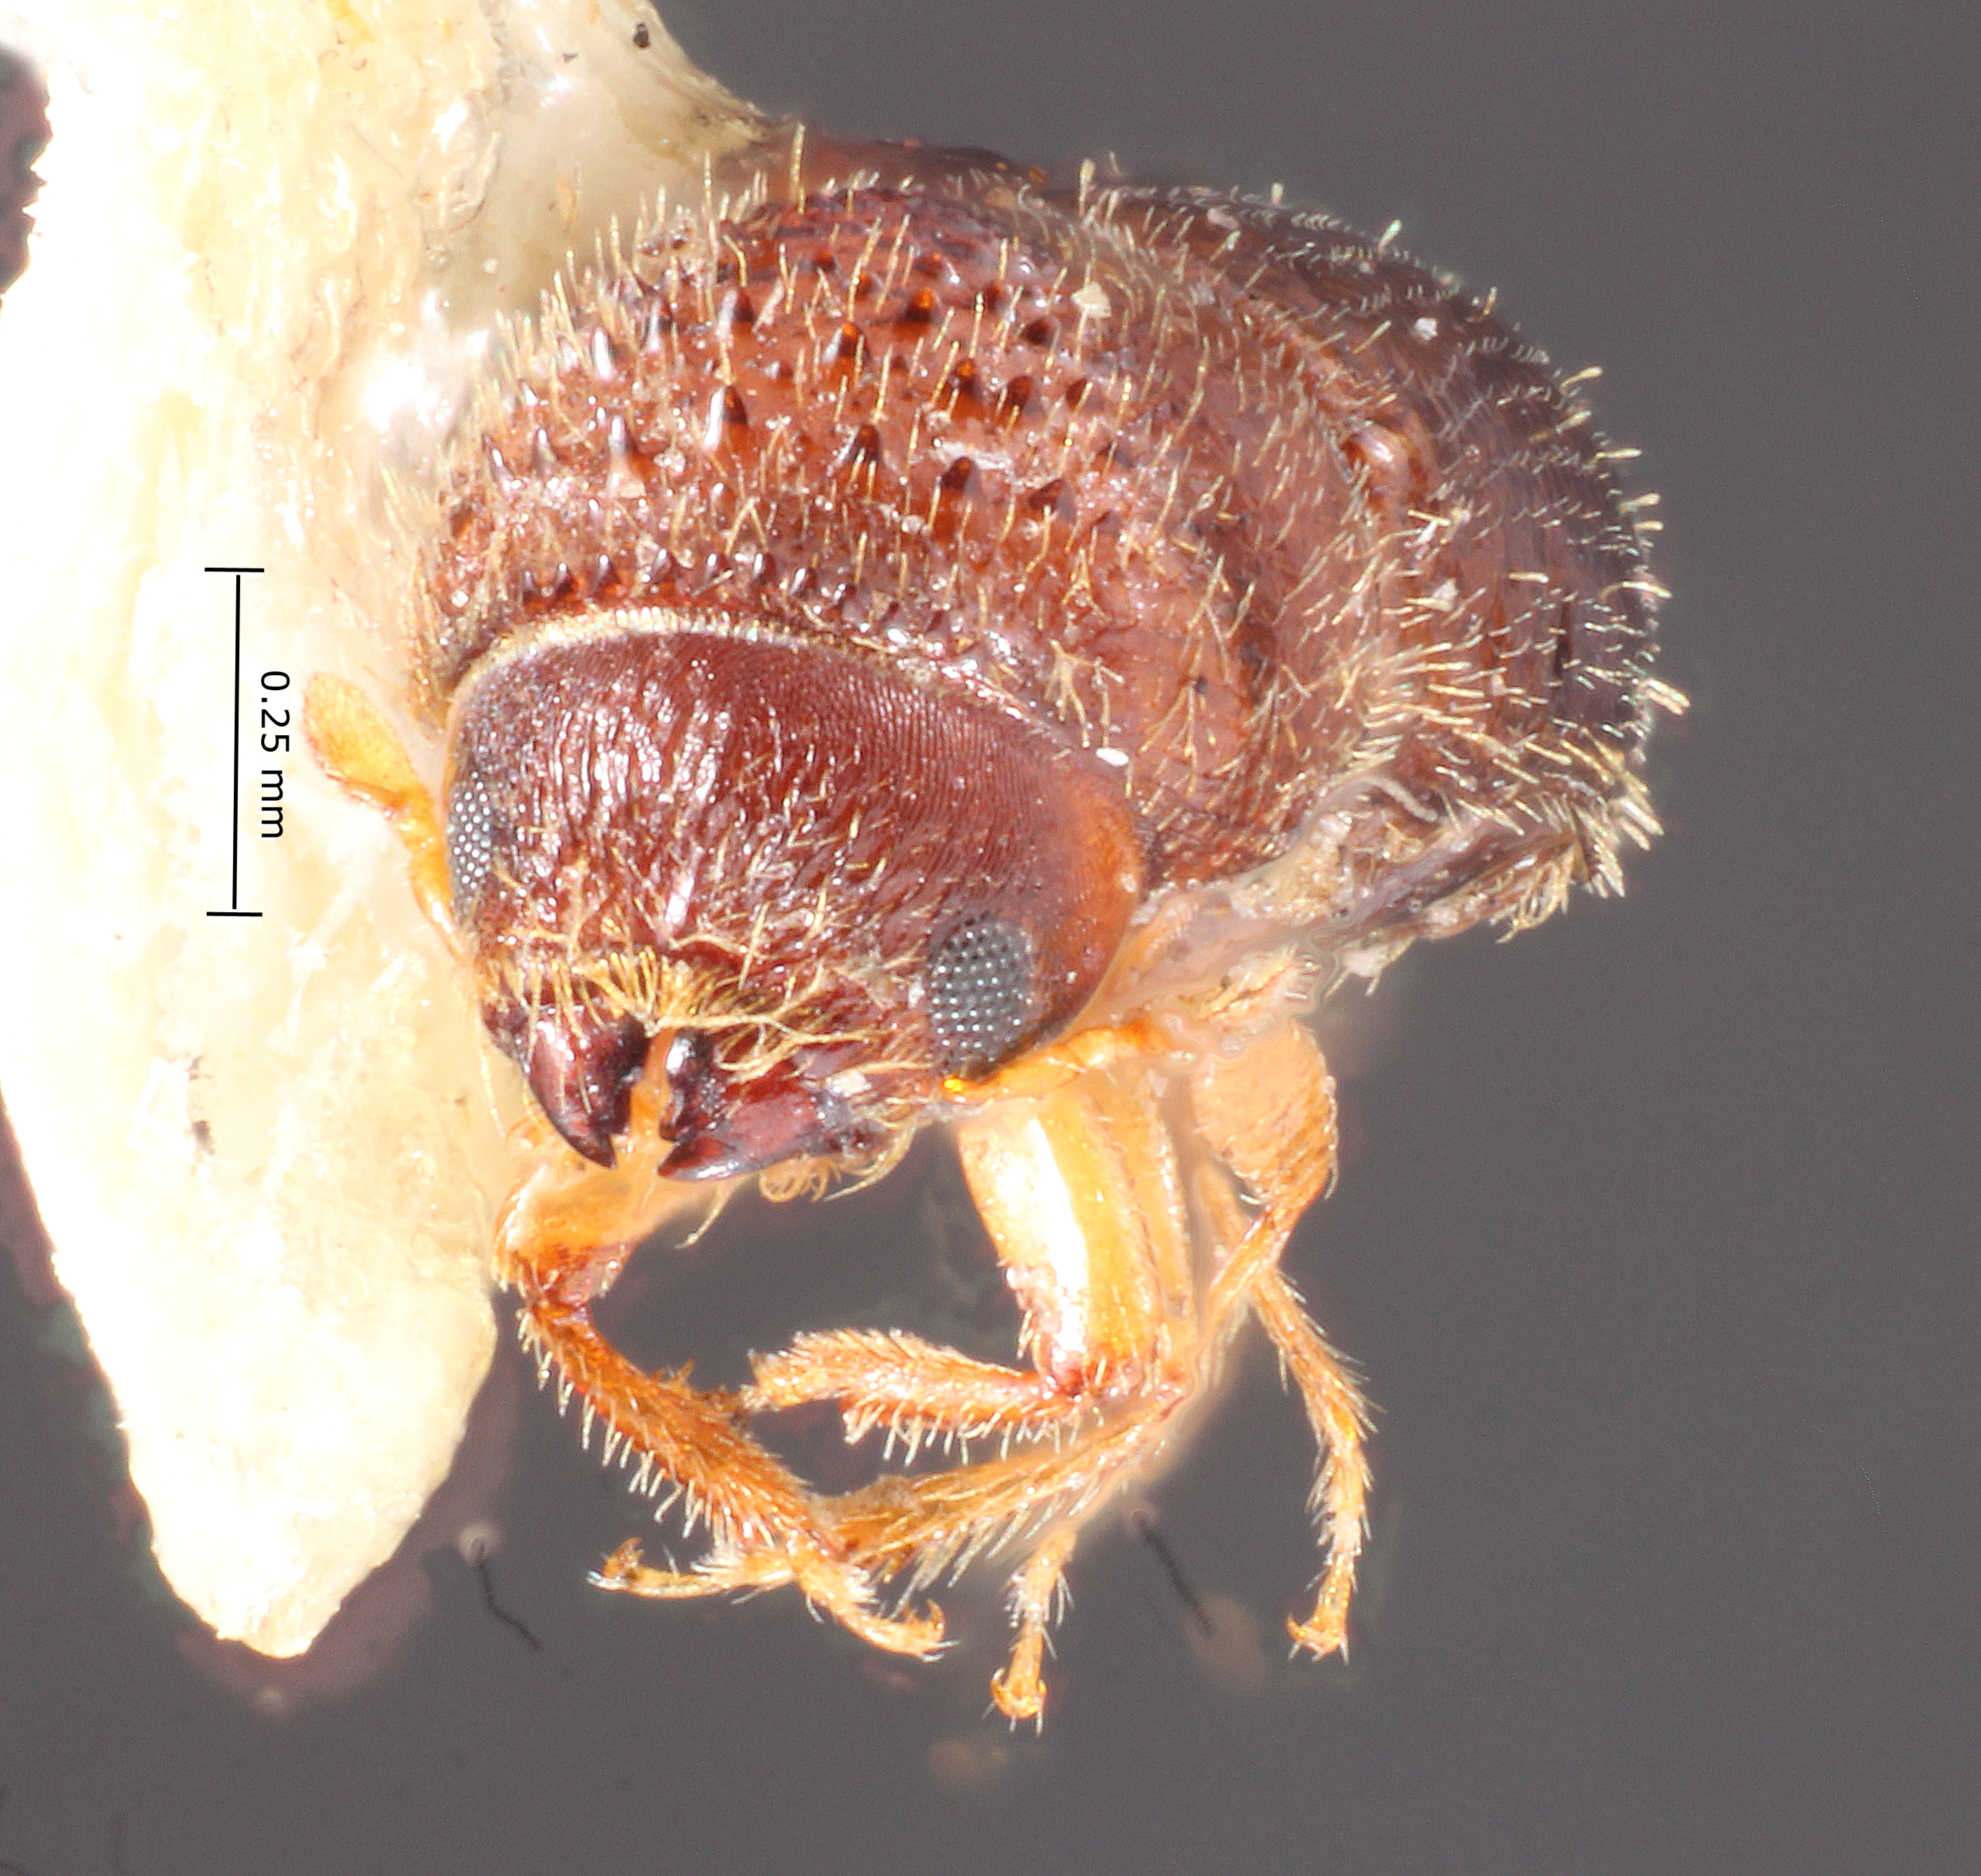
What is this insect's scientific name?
Cryptocarenus lepidus
